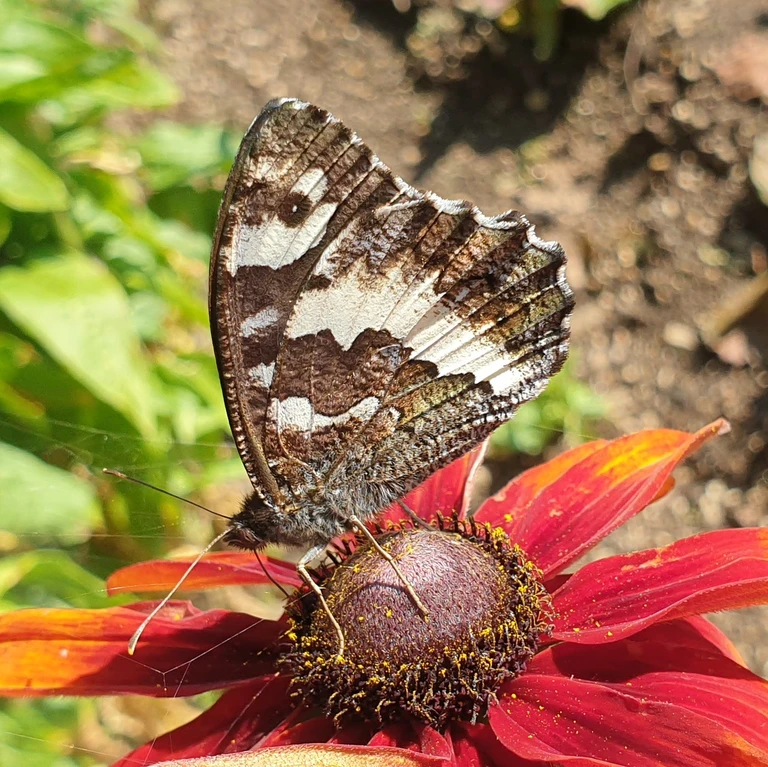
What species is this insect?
Brintesia circe
